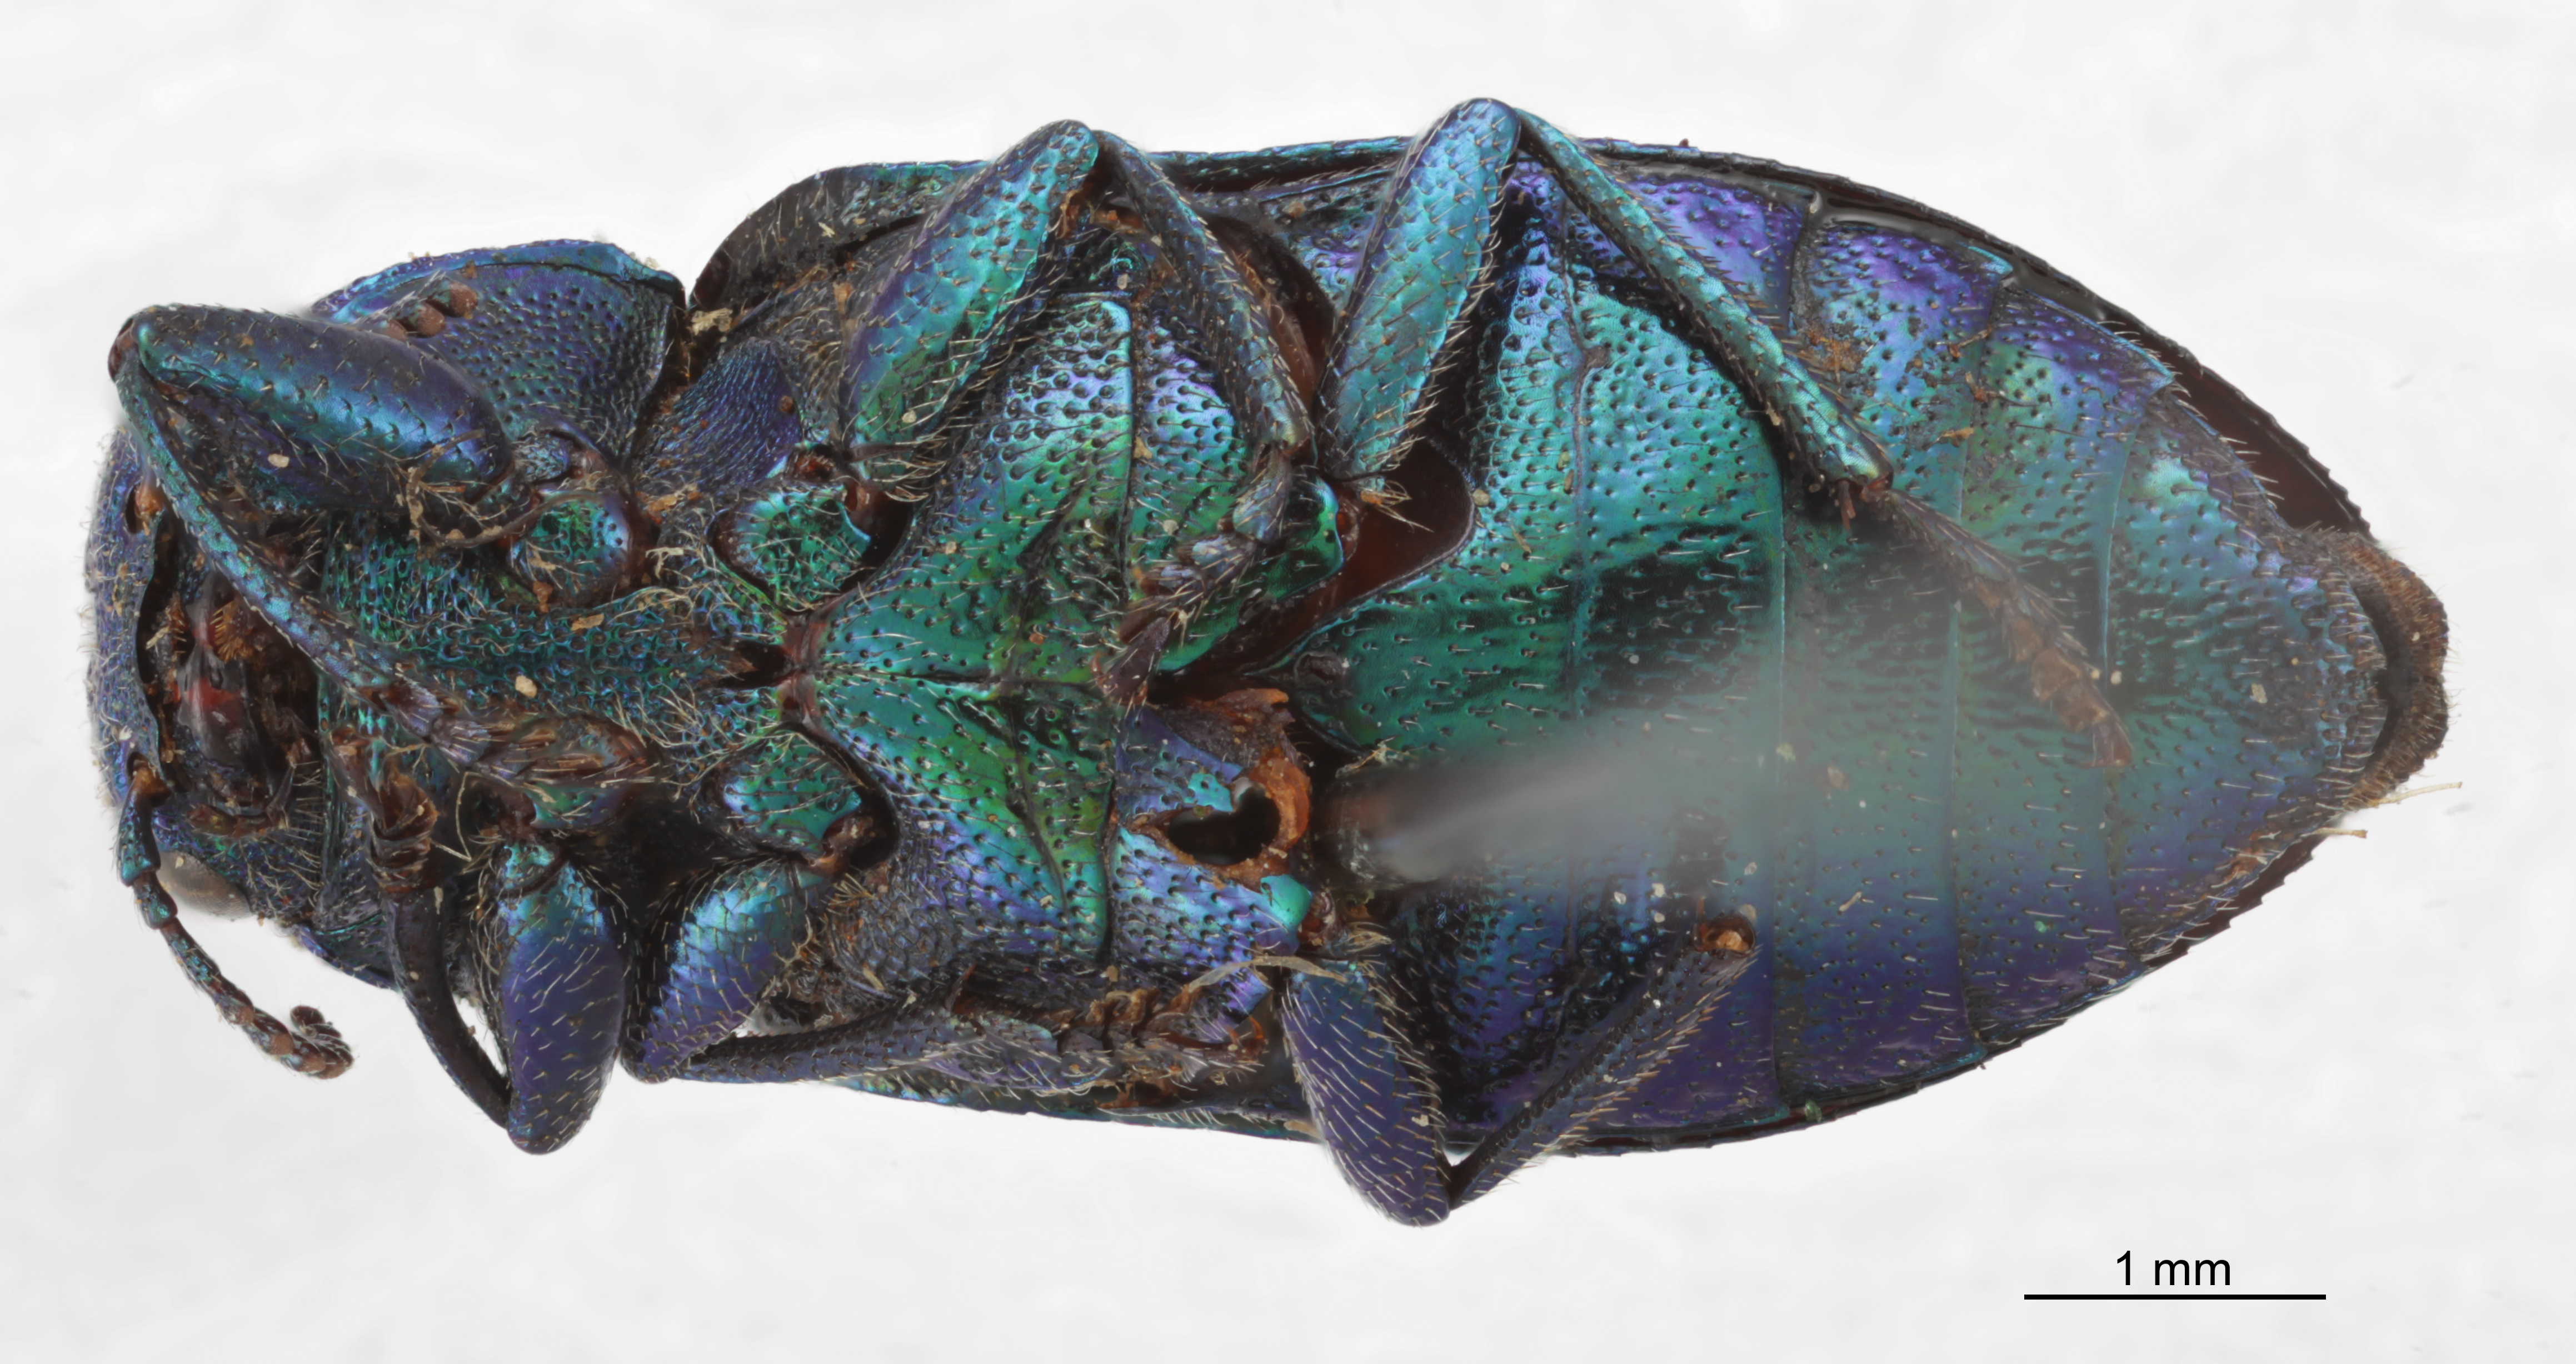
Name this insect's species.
Chrysobothris harrisi
